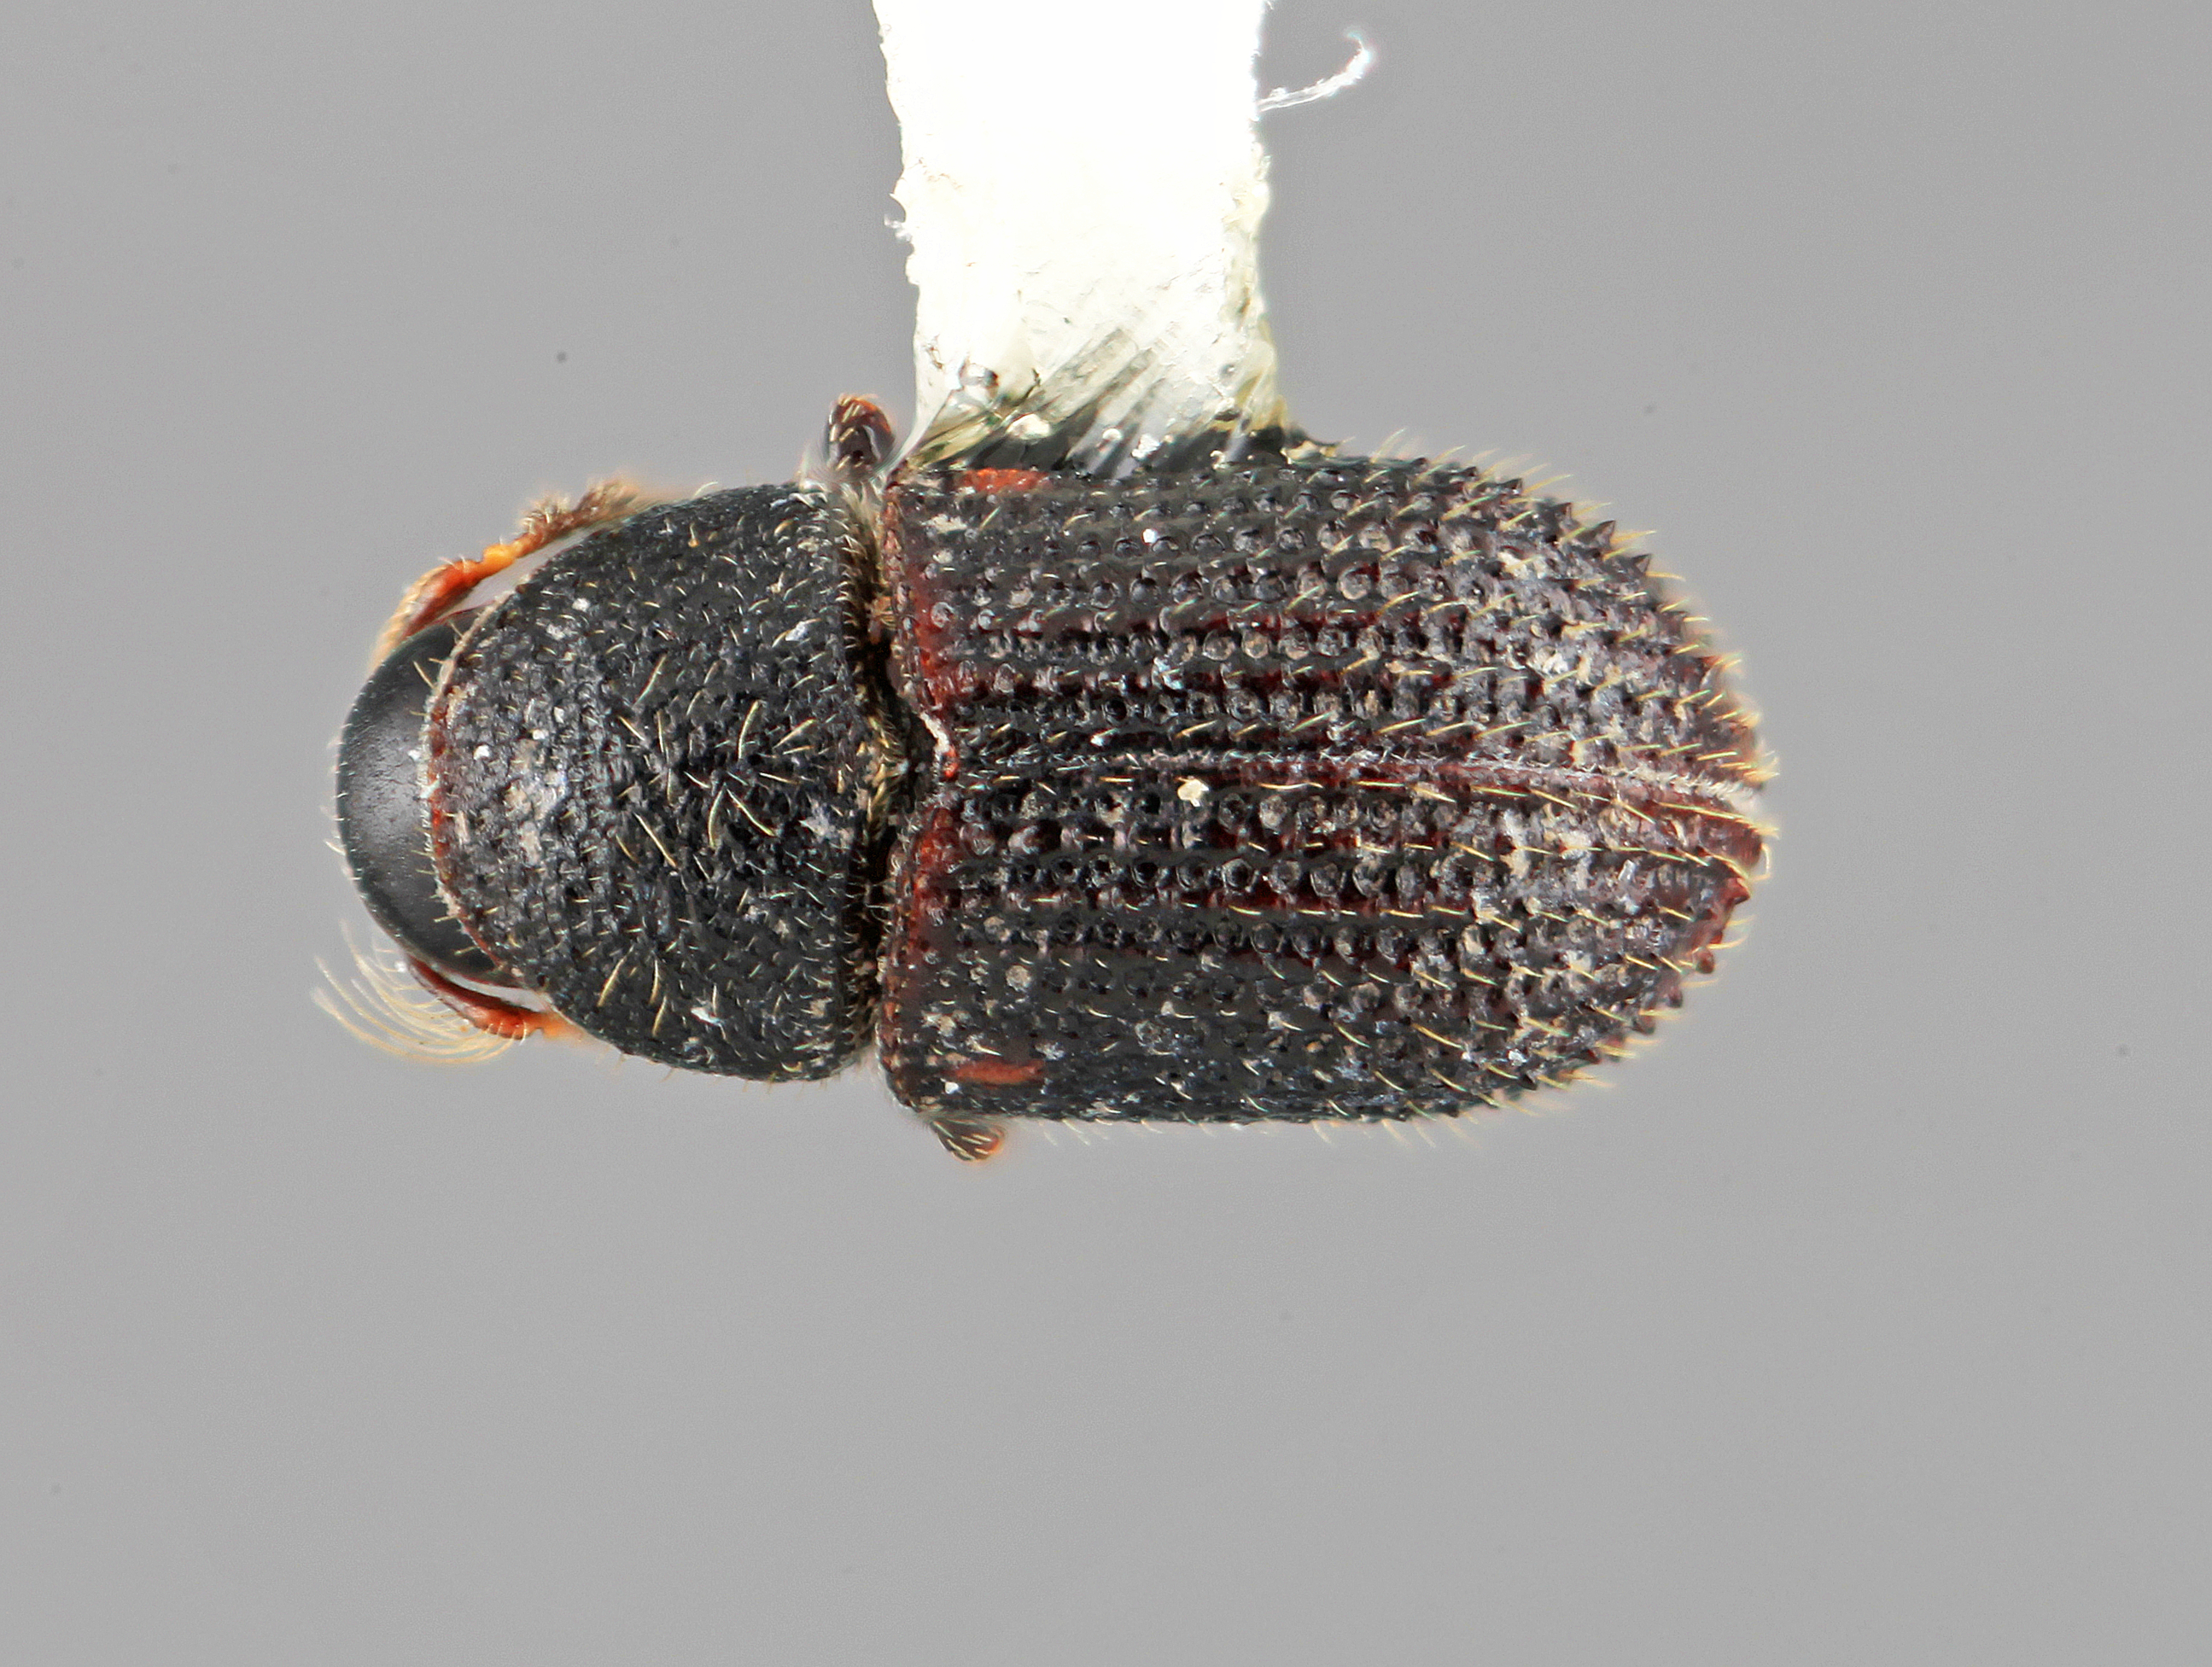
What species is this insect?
Phloeotribus nebulosus
